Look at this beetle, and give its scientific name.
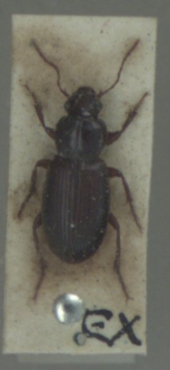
Ophonus cordatus
